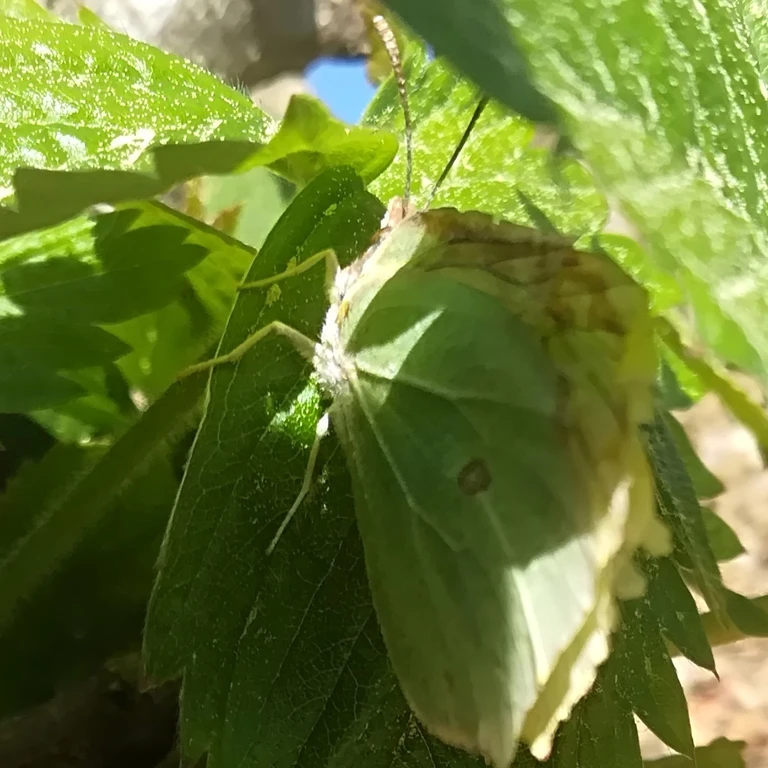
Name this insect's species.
Gonepteryx rhamni
